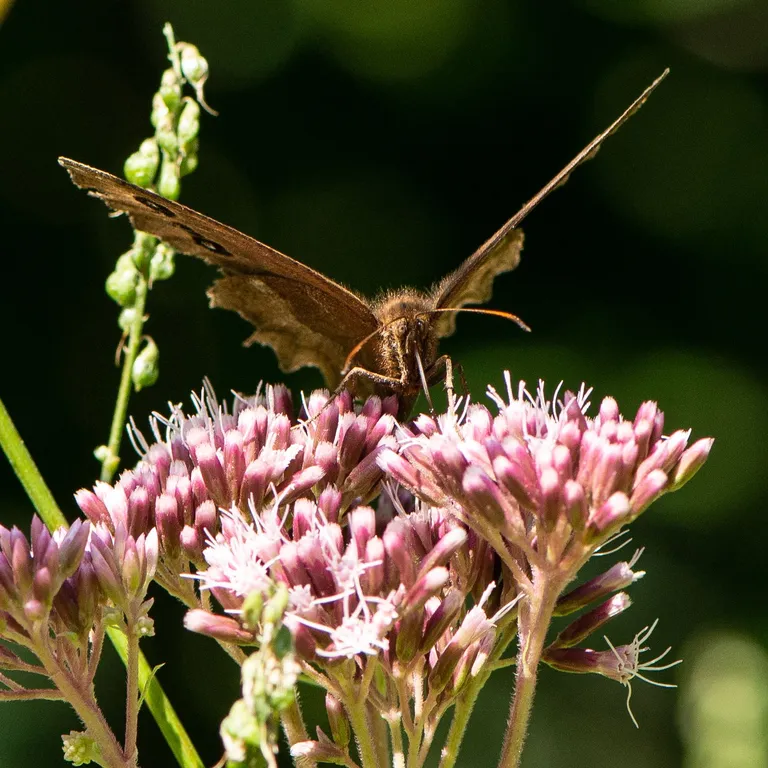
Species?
Minois dryas
